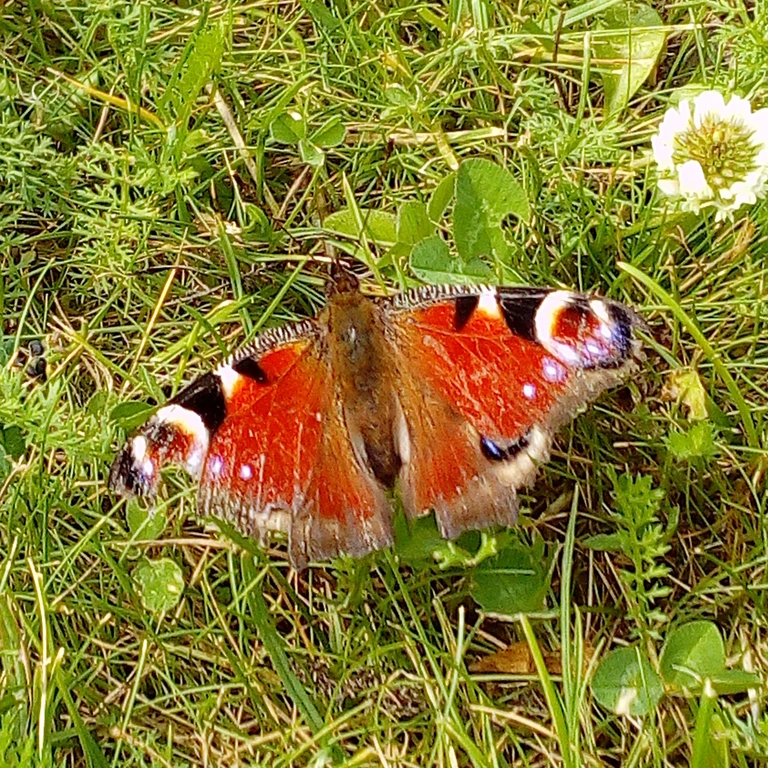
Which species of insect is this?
Aglais io
